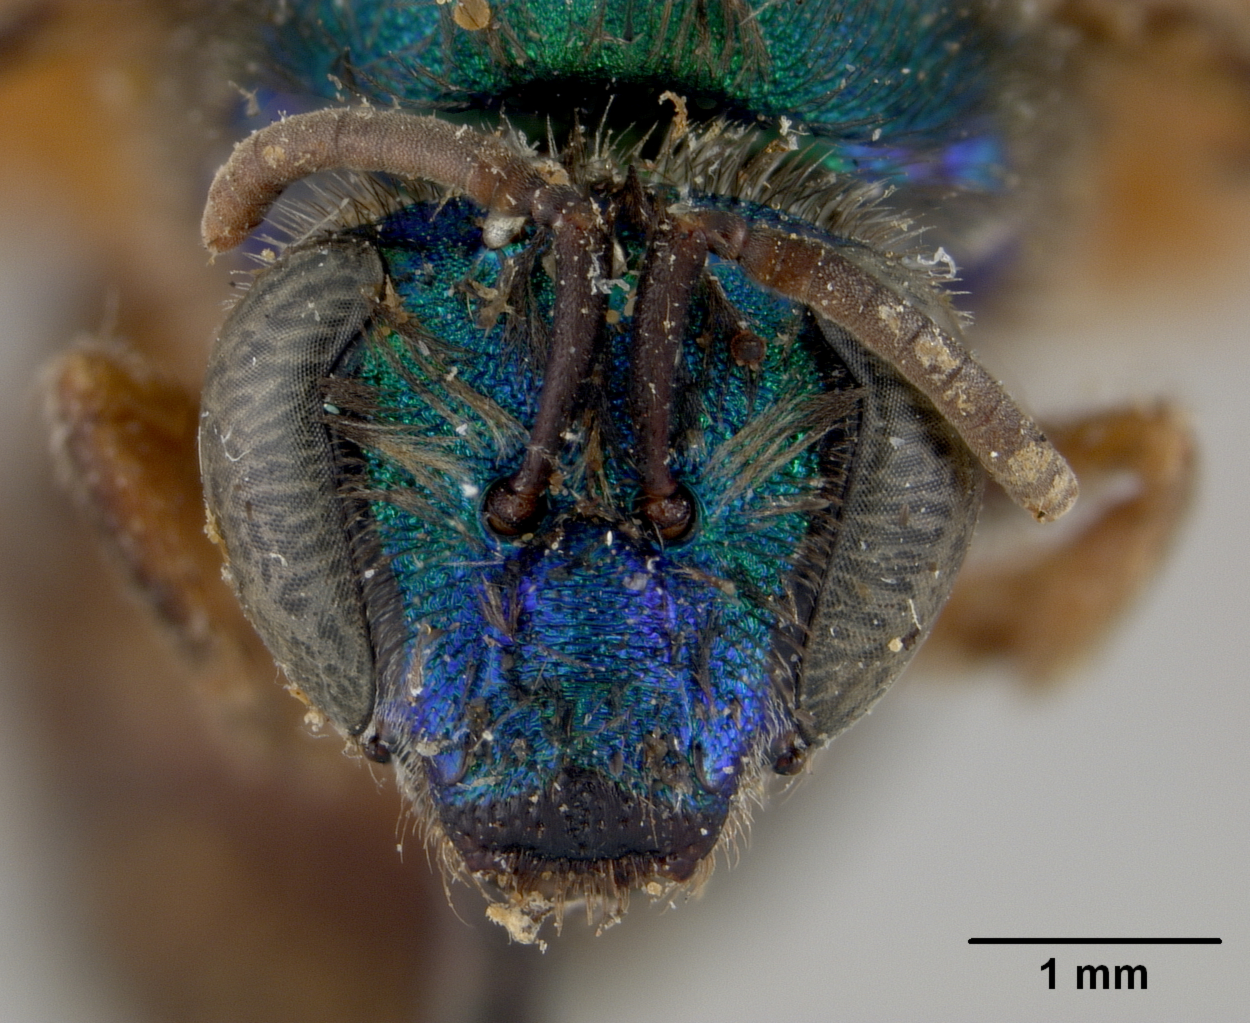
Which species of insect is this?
Agapostemon alayoi
